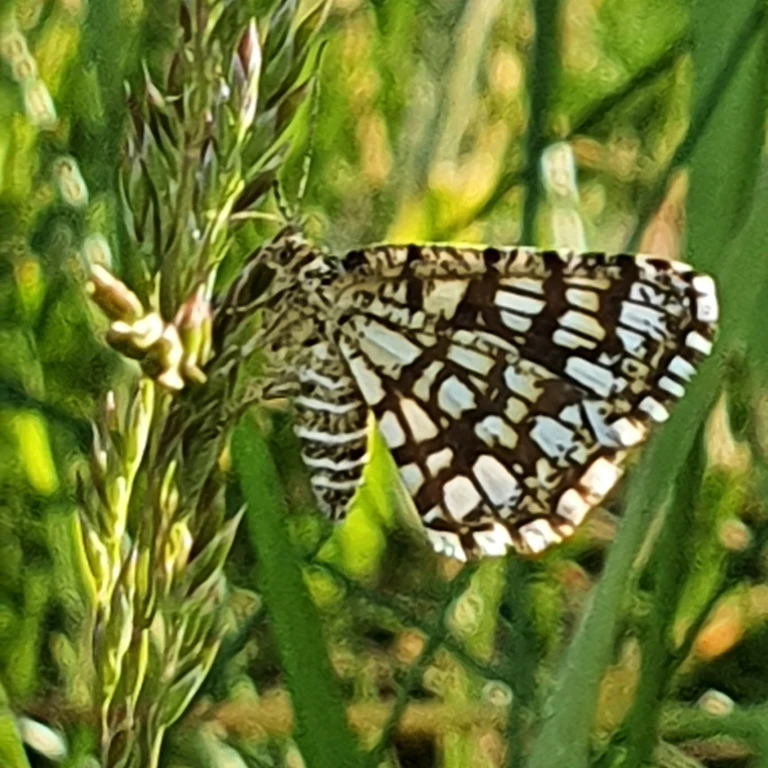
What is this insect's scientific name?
Chiasmia clathrata
